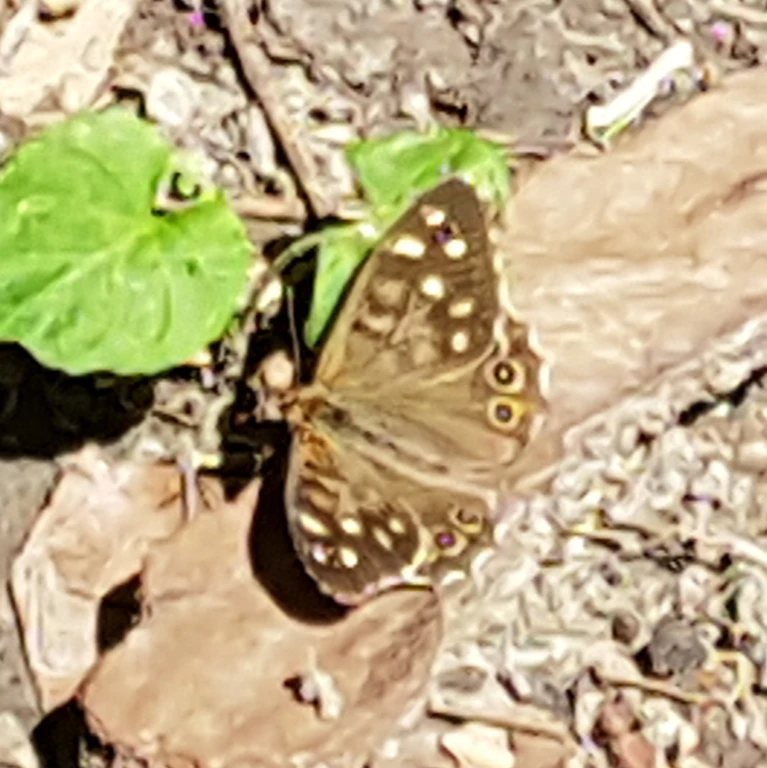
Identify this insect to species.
Pararge aegeria
